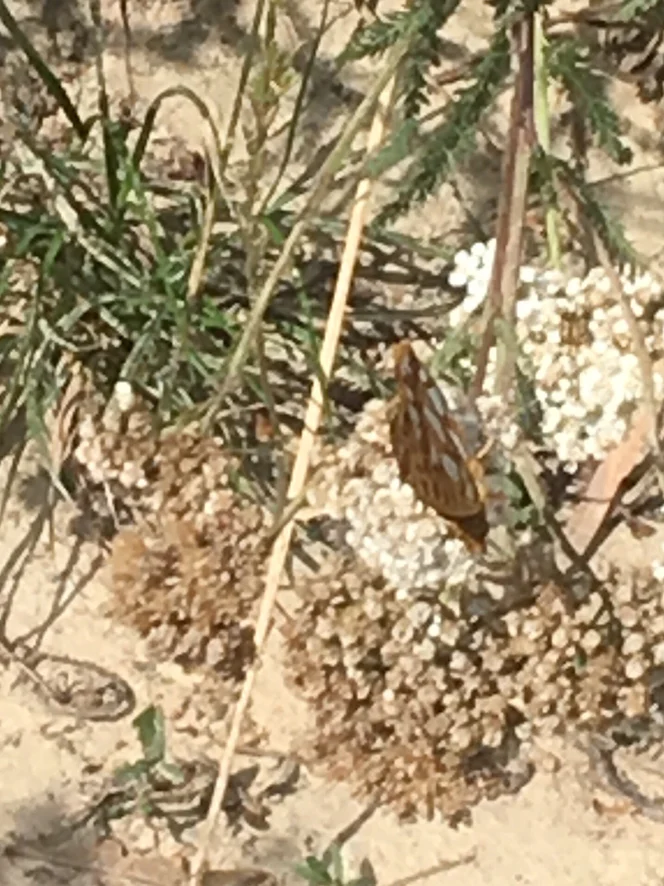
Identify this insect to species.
Issoria lathonia
